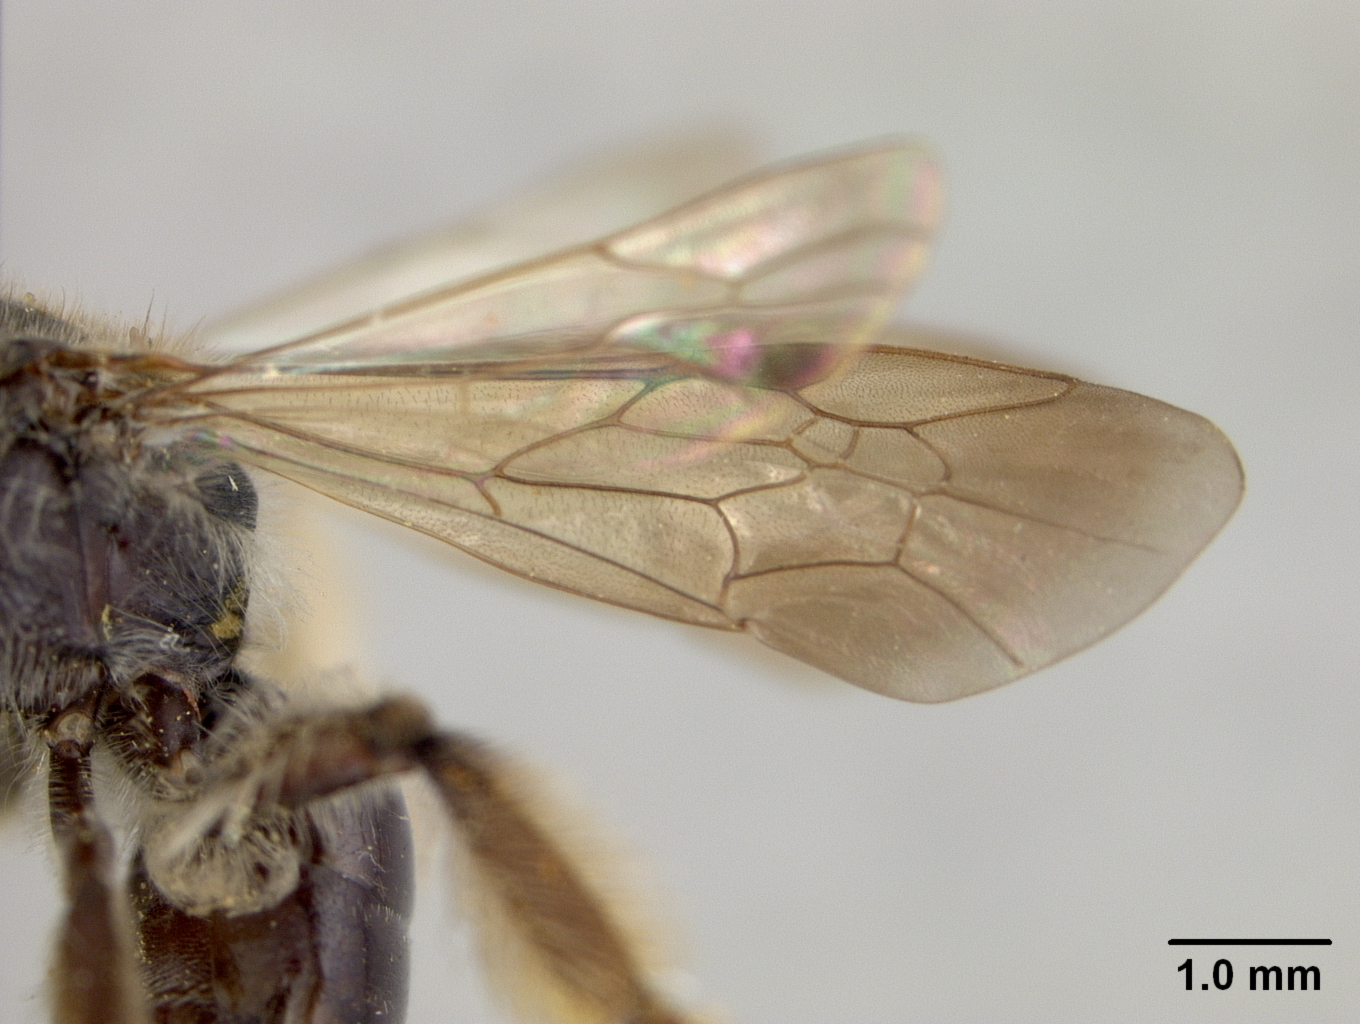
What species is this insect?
Andrena mendica
